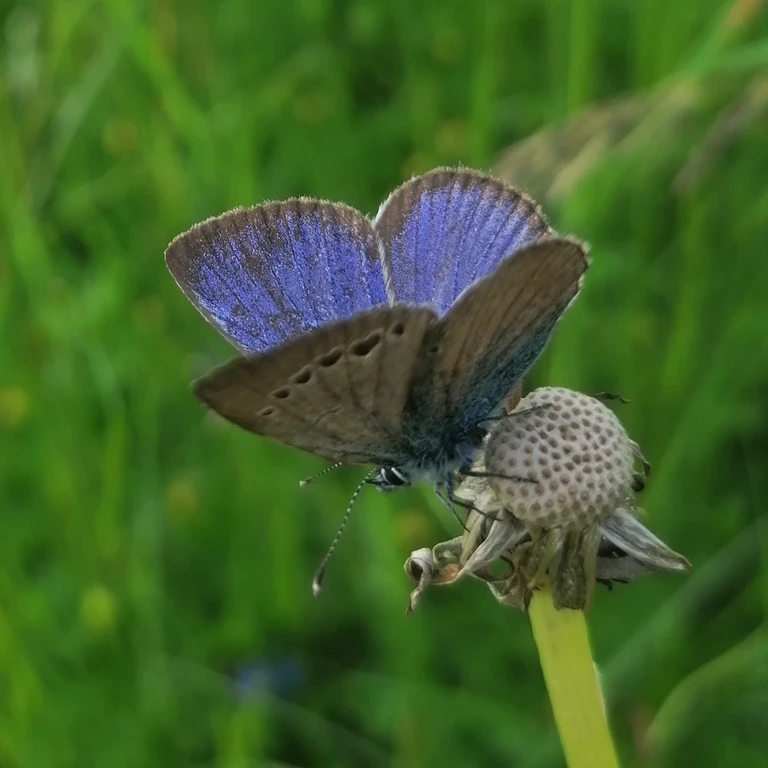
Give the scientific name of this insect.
Glaucopsyche alexis
